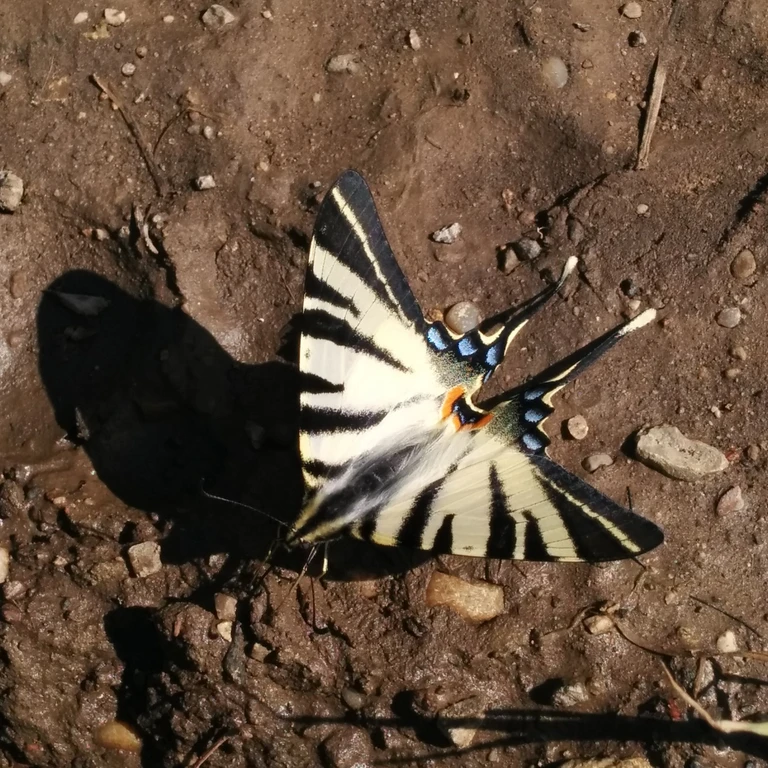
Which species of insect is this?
Iphiclides podalirius
